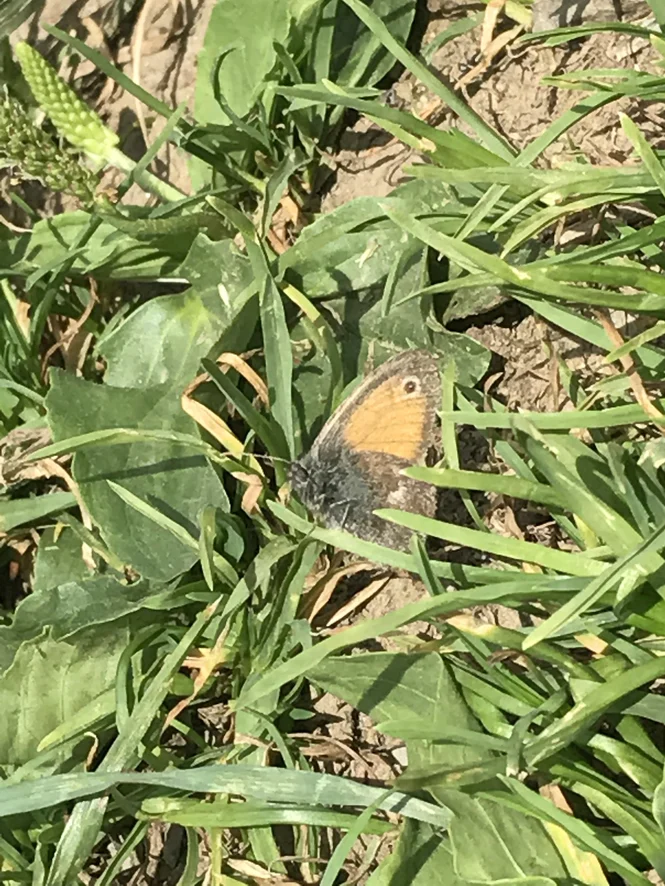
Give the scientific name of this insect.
Coenonympha pamphilus
